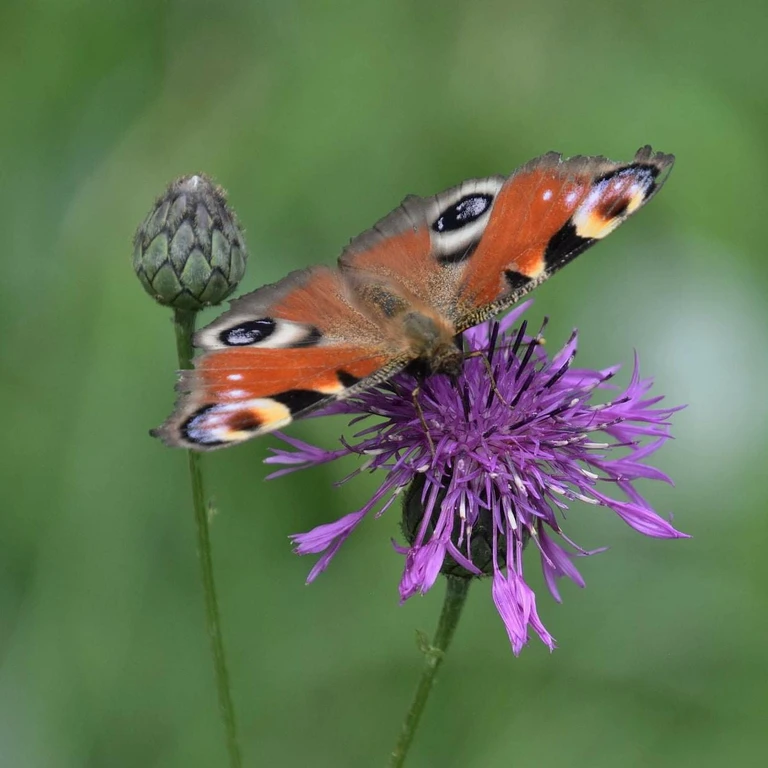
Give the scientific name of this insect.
Aglais io
